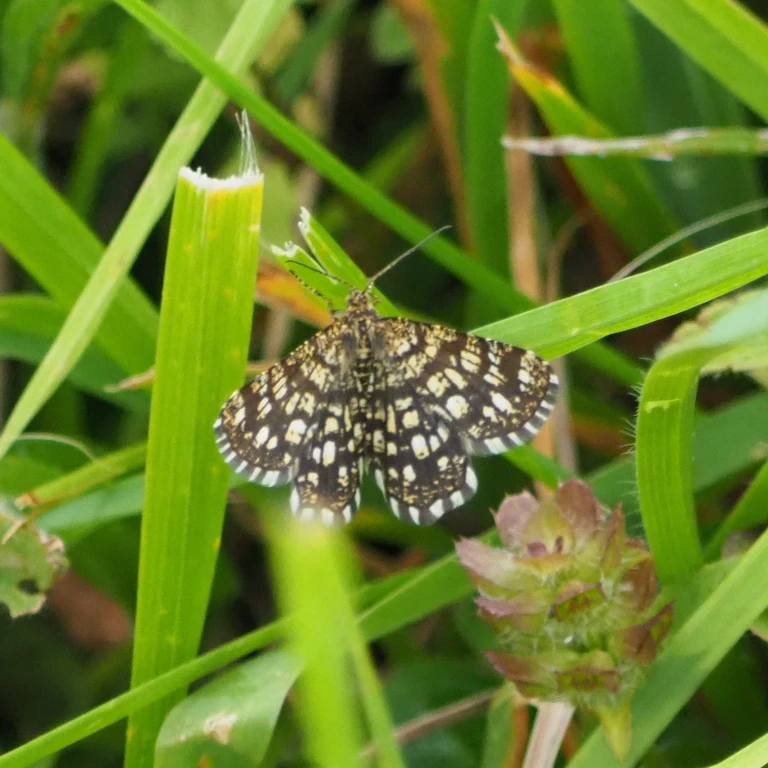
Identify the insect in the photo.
Chiasmia clathrata
